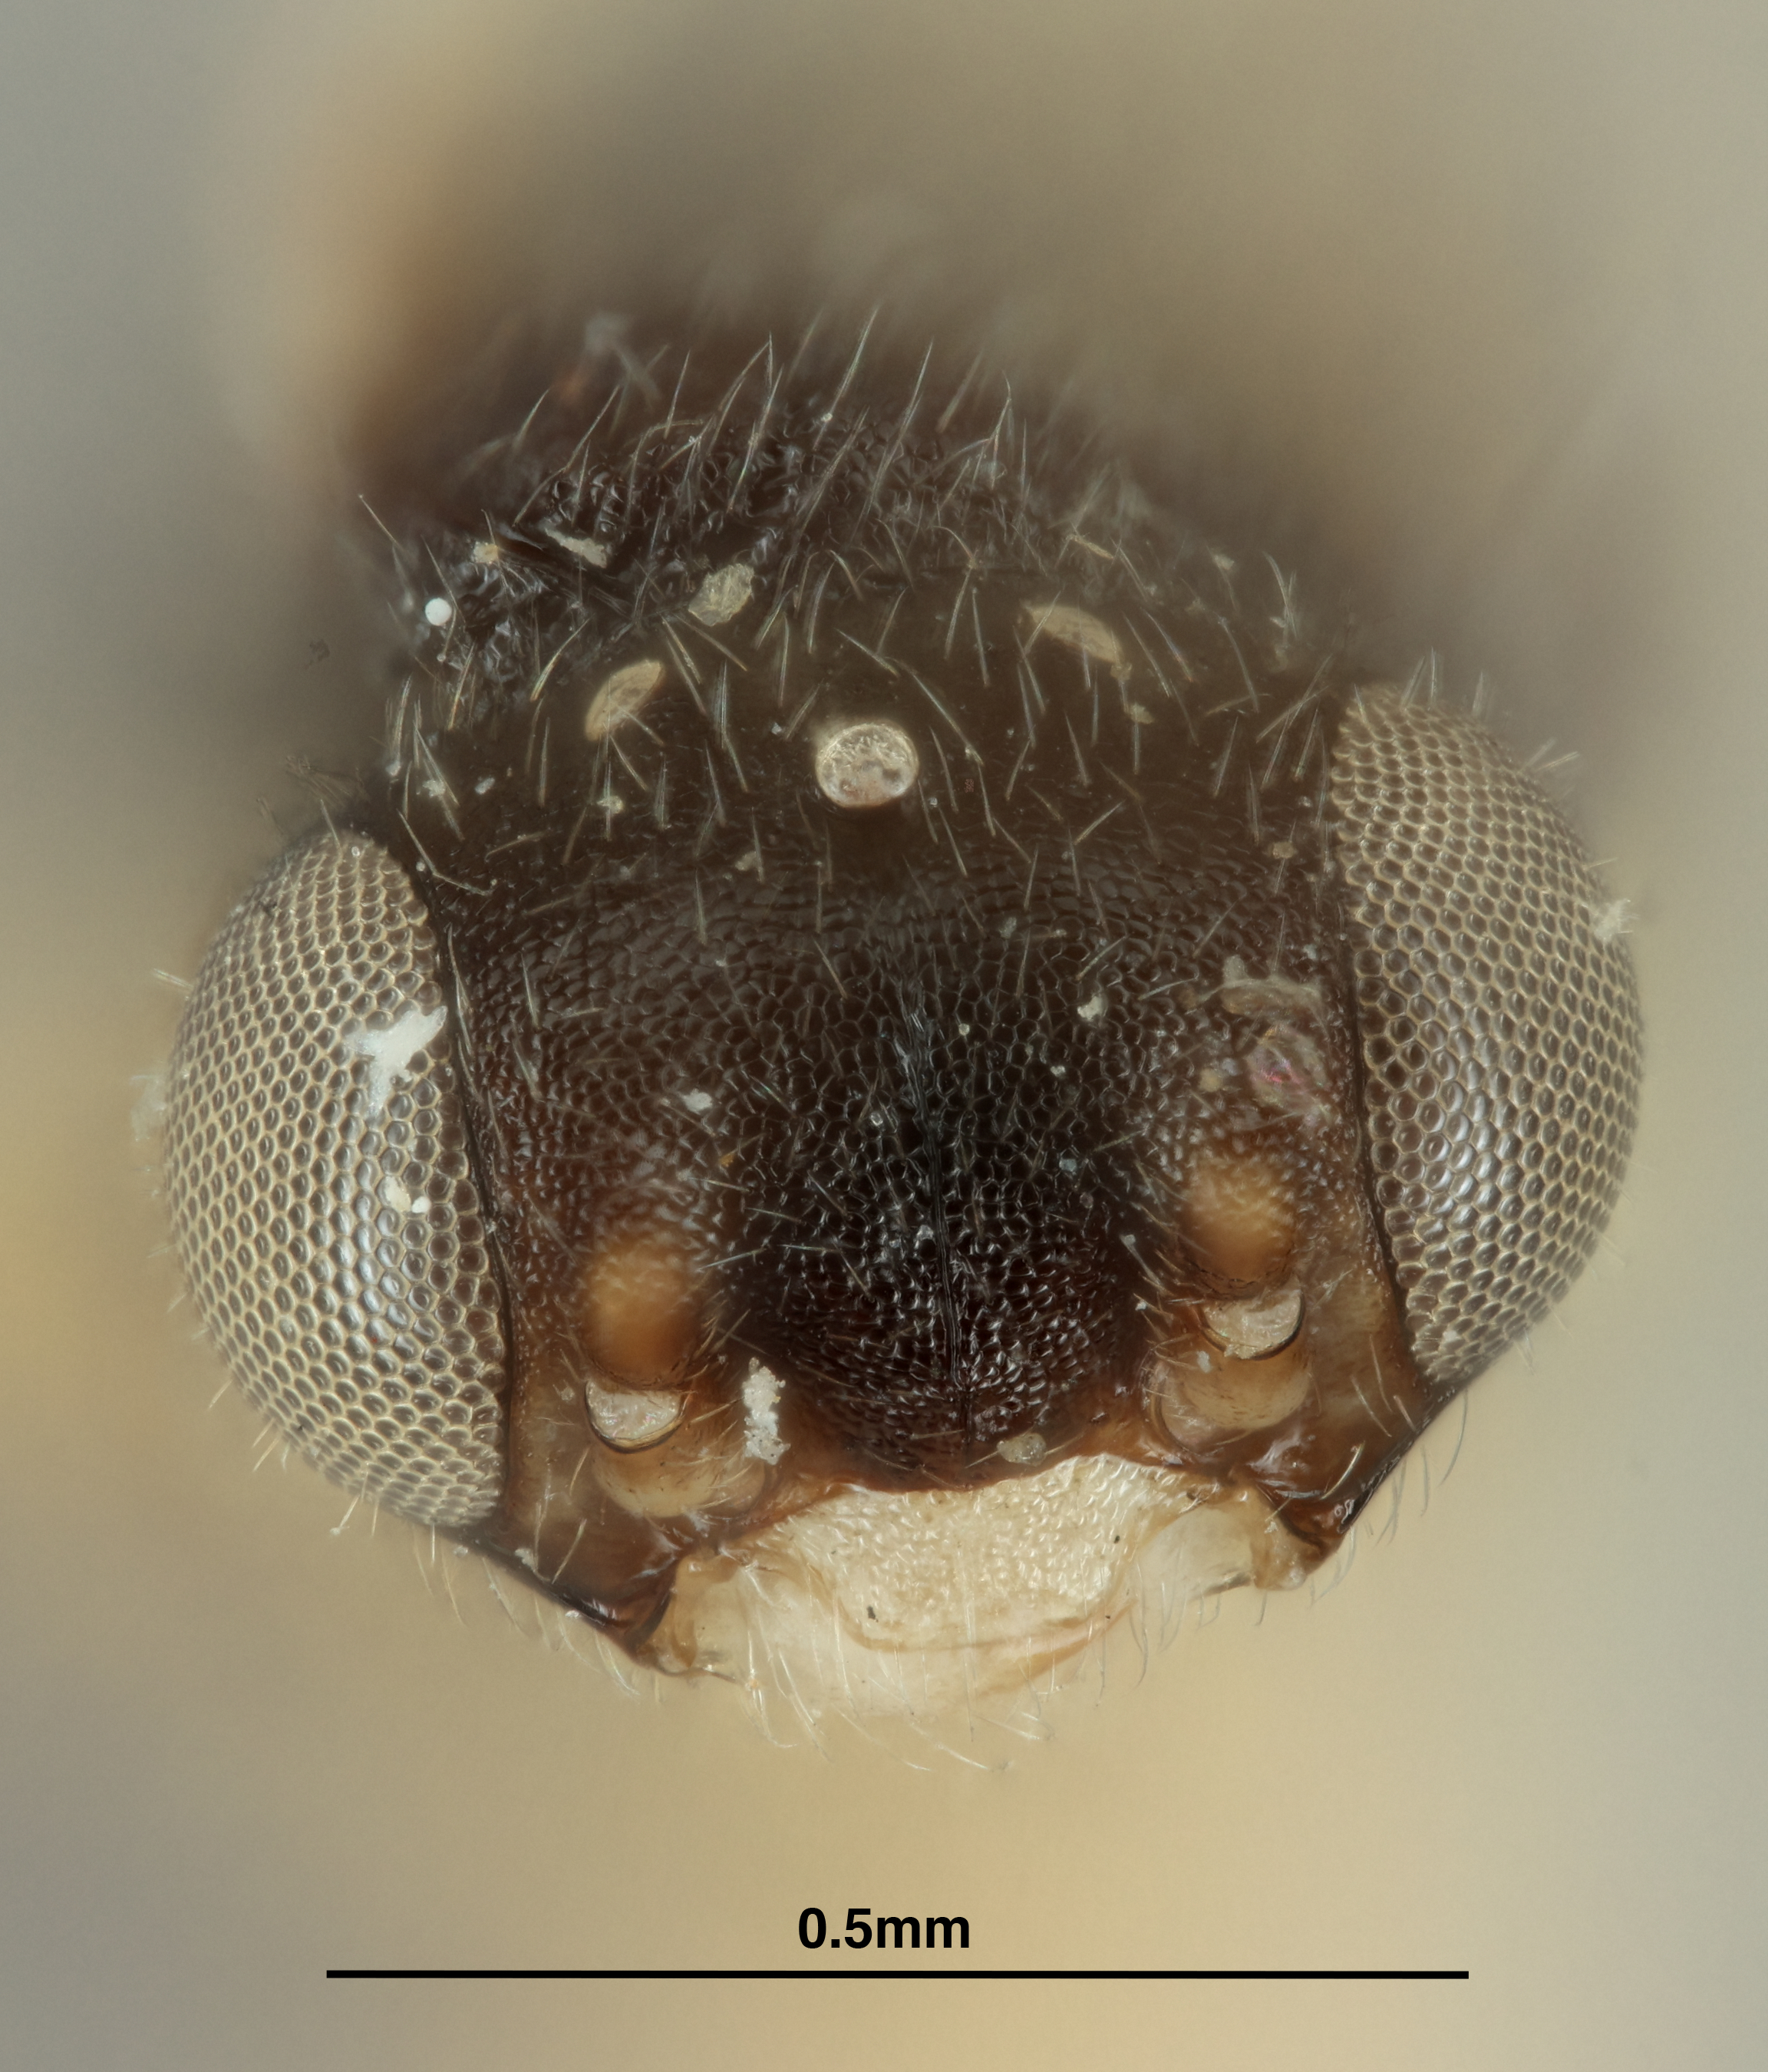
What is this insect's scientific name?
Aphelopus typhlocybae
